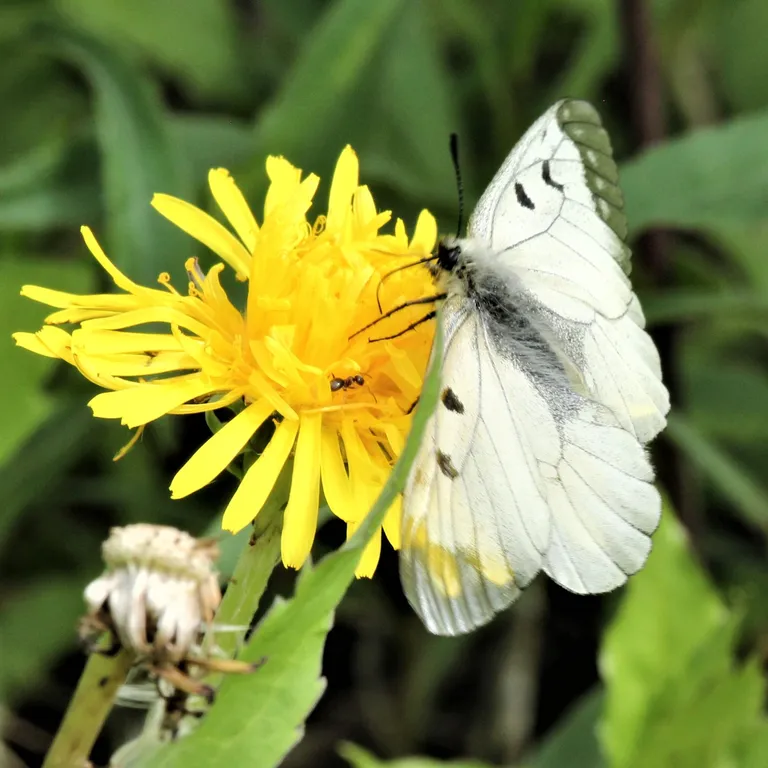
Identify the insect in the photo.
Parnassius mnemosyne
